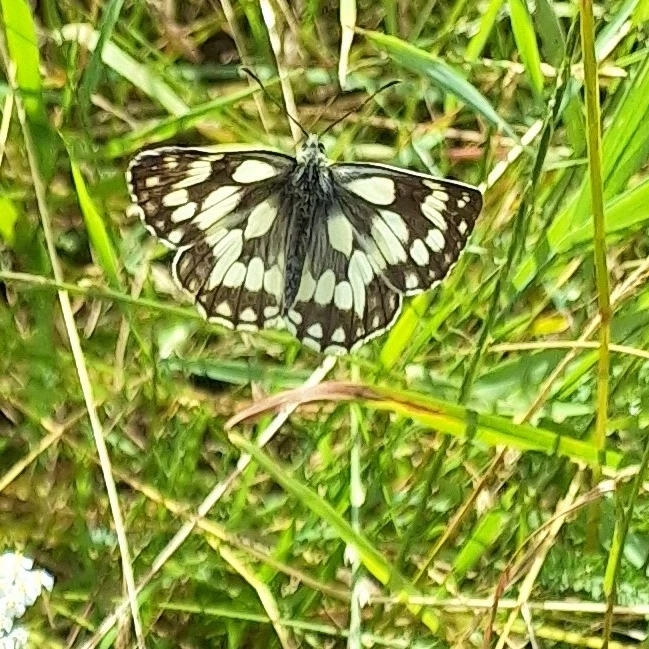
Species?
Melanargia galathea
